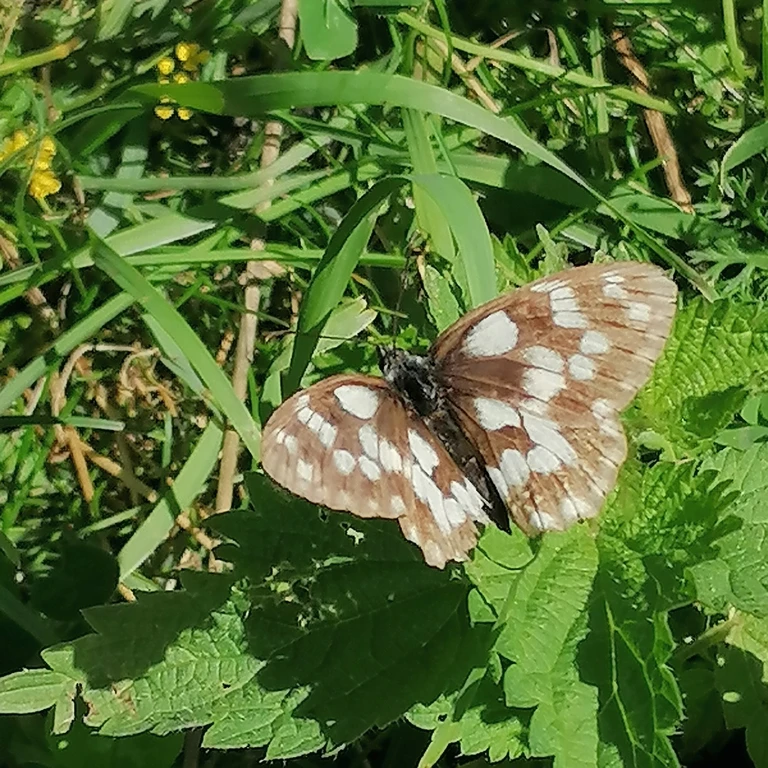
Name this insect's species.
Melanargia galathea
